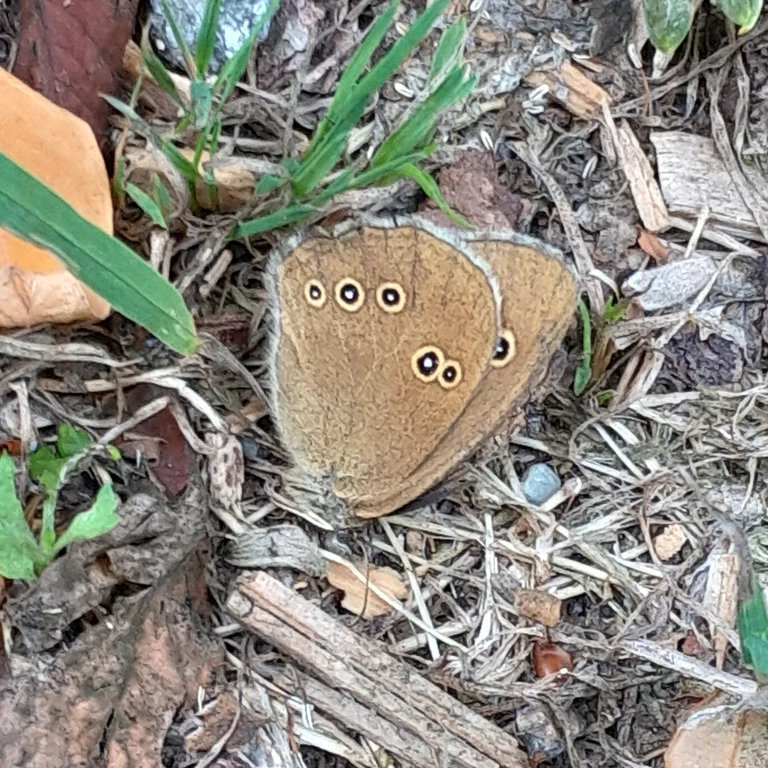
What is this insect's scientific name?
Aphantopus hyperantus
